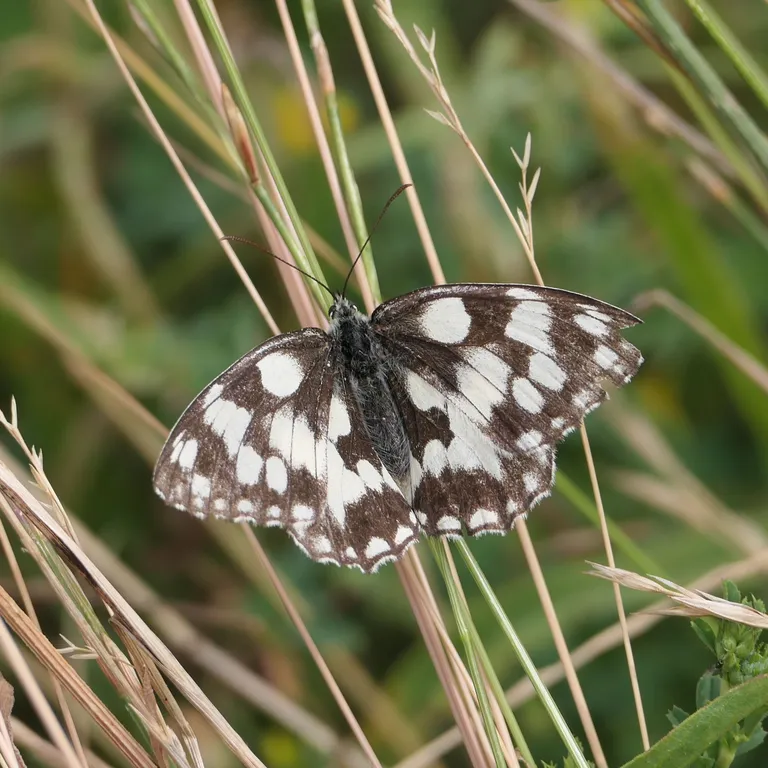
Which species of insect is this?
Melanargia galathea
